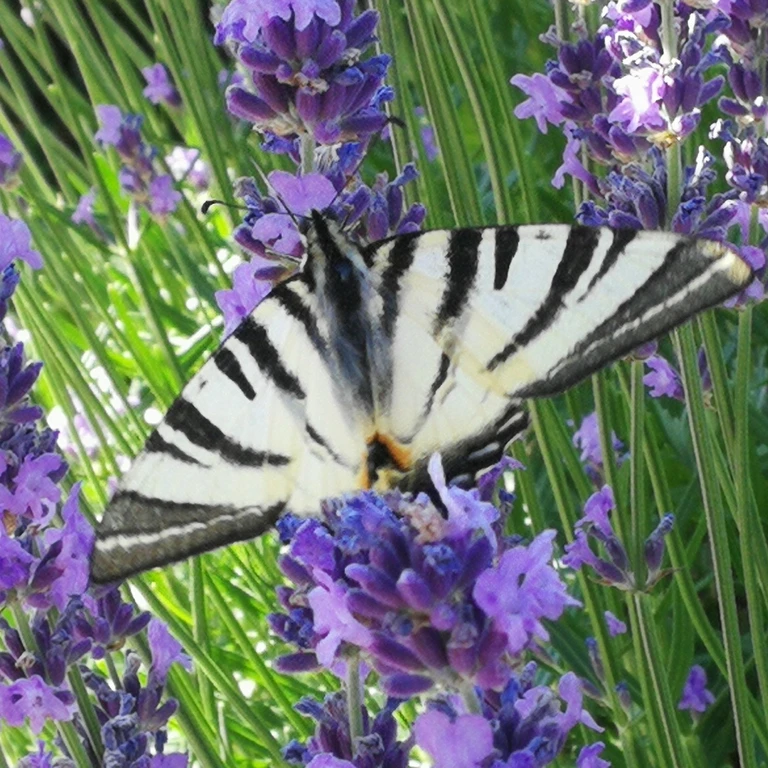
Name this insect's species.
Iphiclides podalirius
